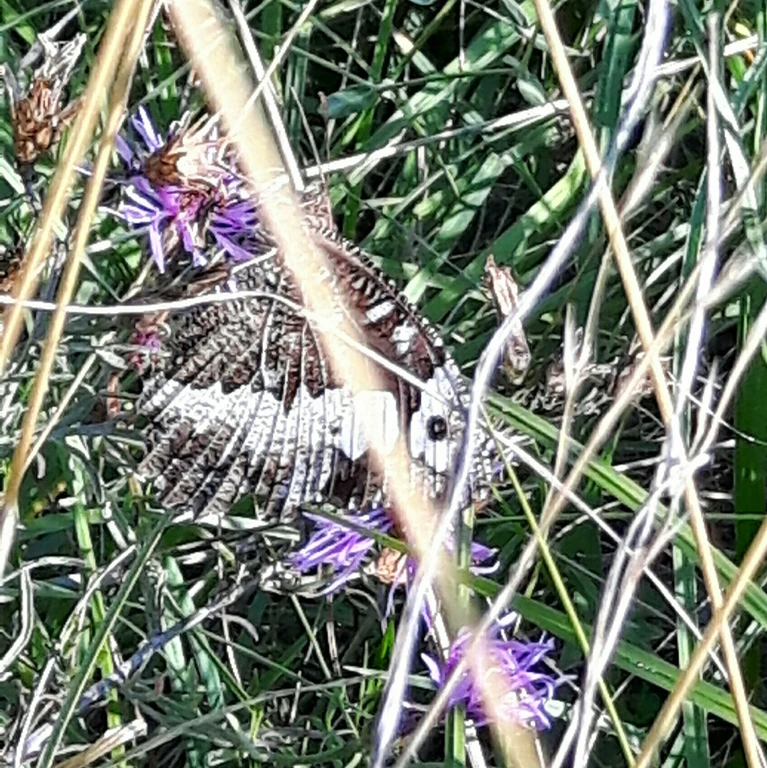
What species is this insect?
Brintesia circe
